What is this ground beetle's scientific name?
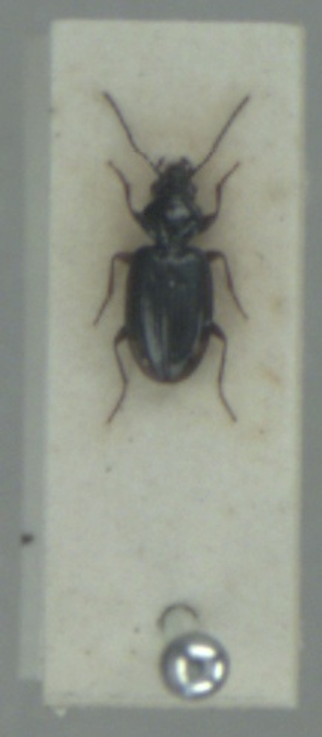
Bembidion lunulatum
